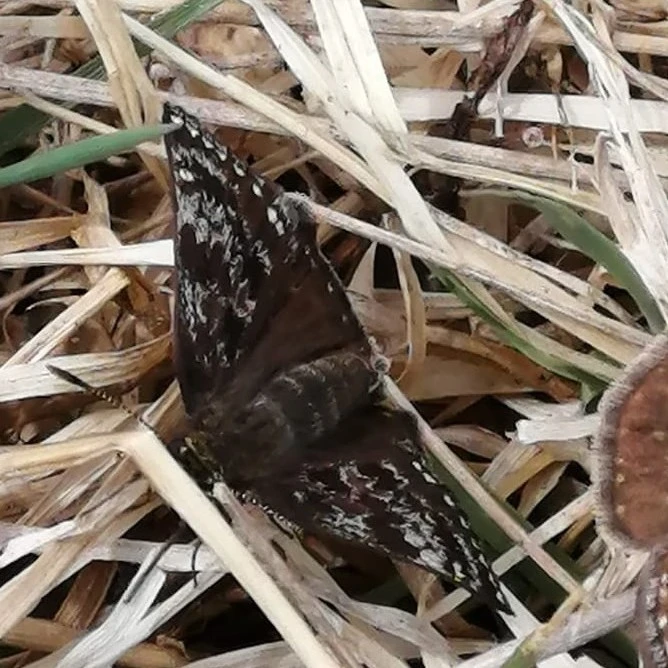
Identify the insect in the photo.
Erynnis tages
